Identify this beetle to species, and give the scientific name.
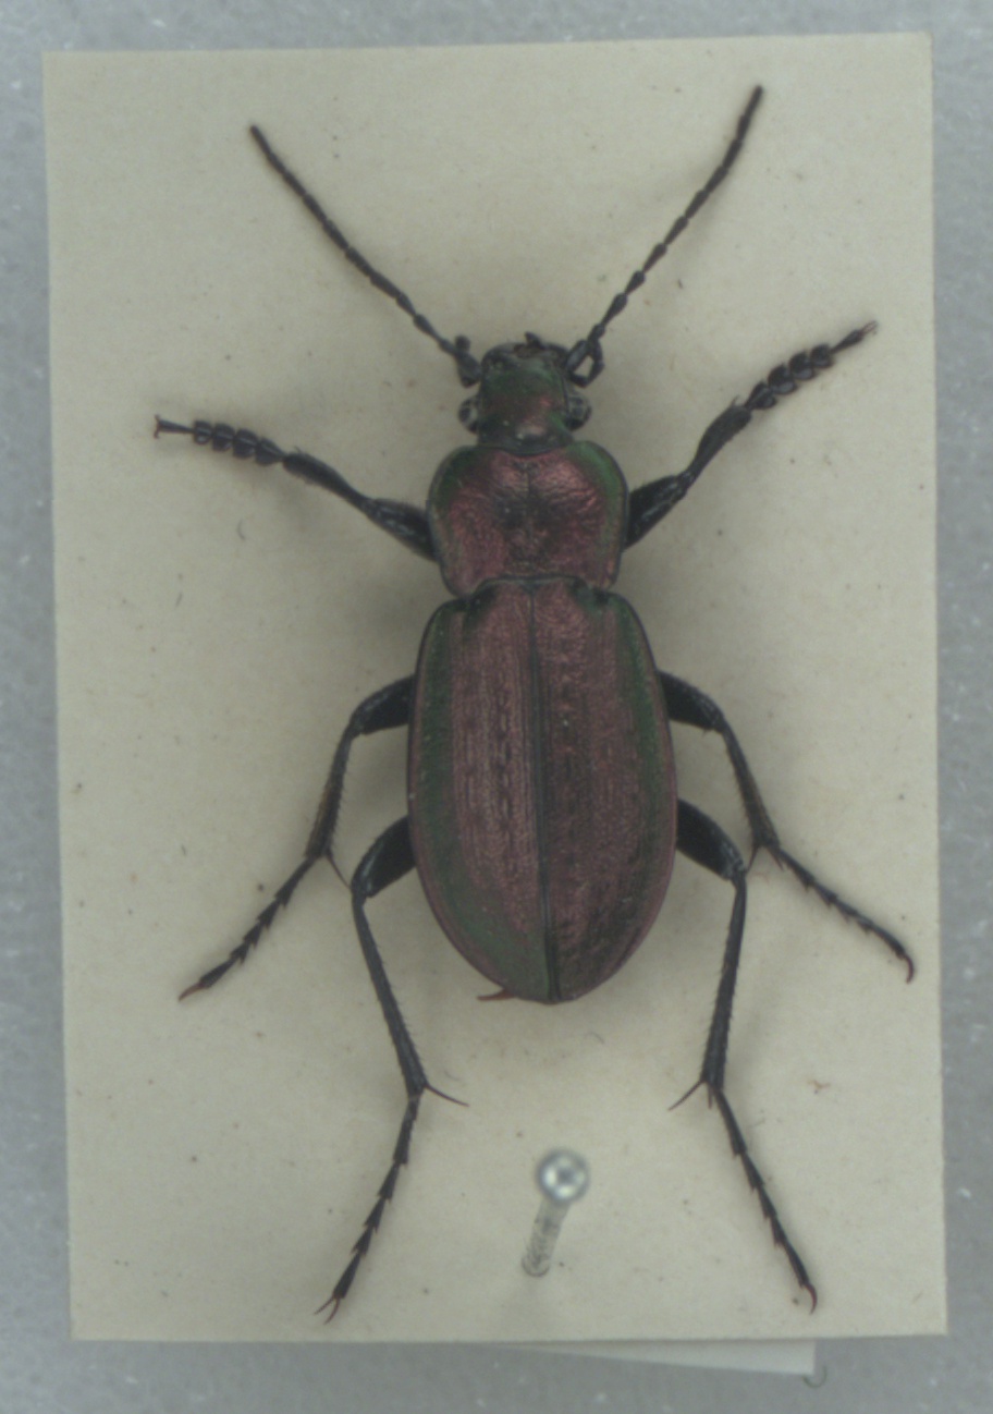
Carabus arvensis
